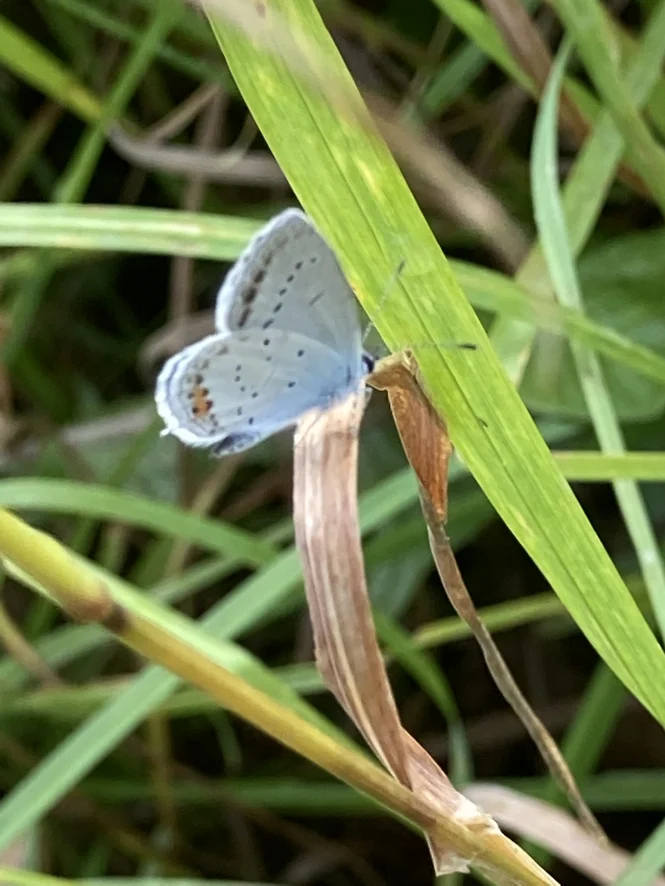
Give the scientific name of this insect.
Cupido argiades (also Elkalyce argiades)
